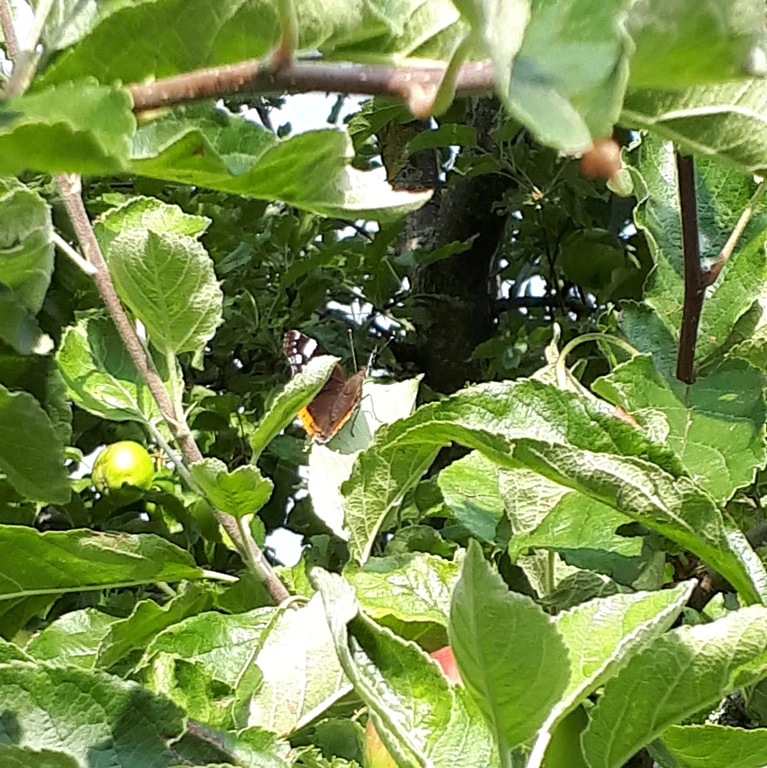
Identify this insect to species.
Vanessa atalanta
